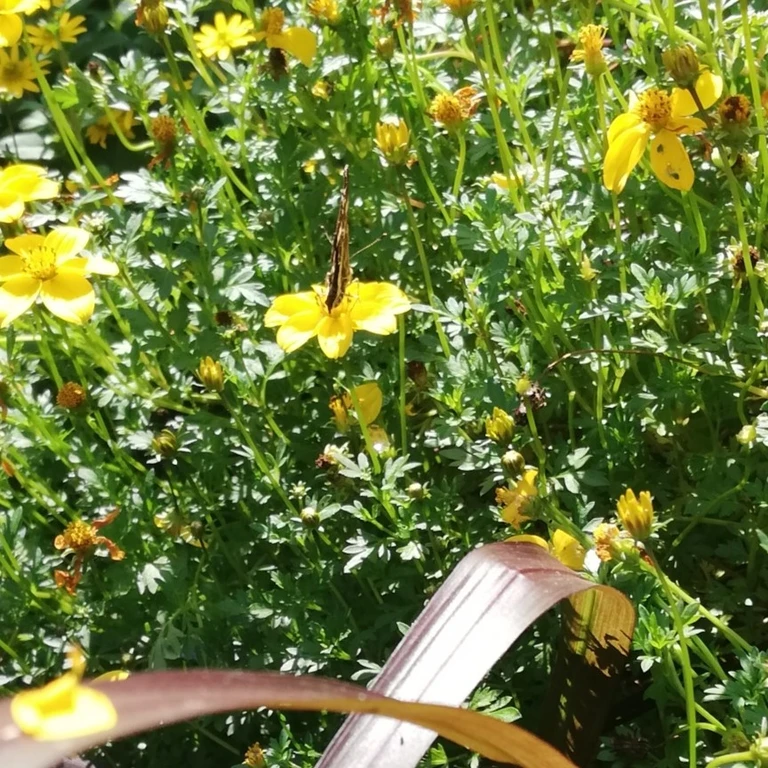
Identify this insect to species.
Araschnia levana
